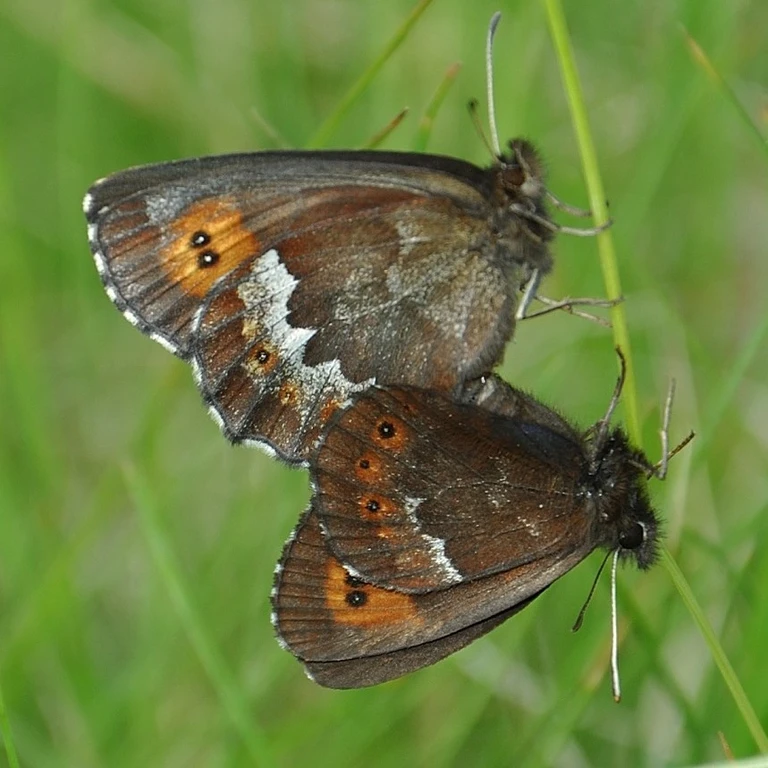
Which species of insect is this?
Erebia euryale
